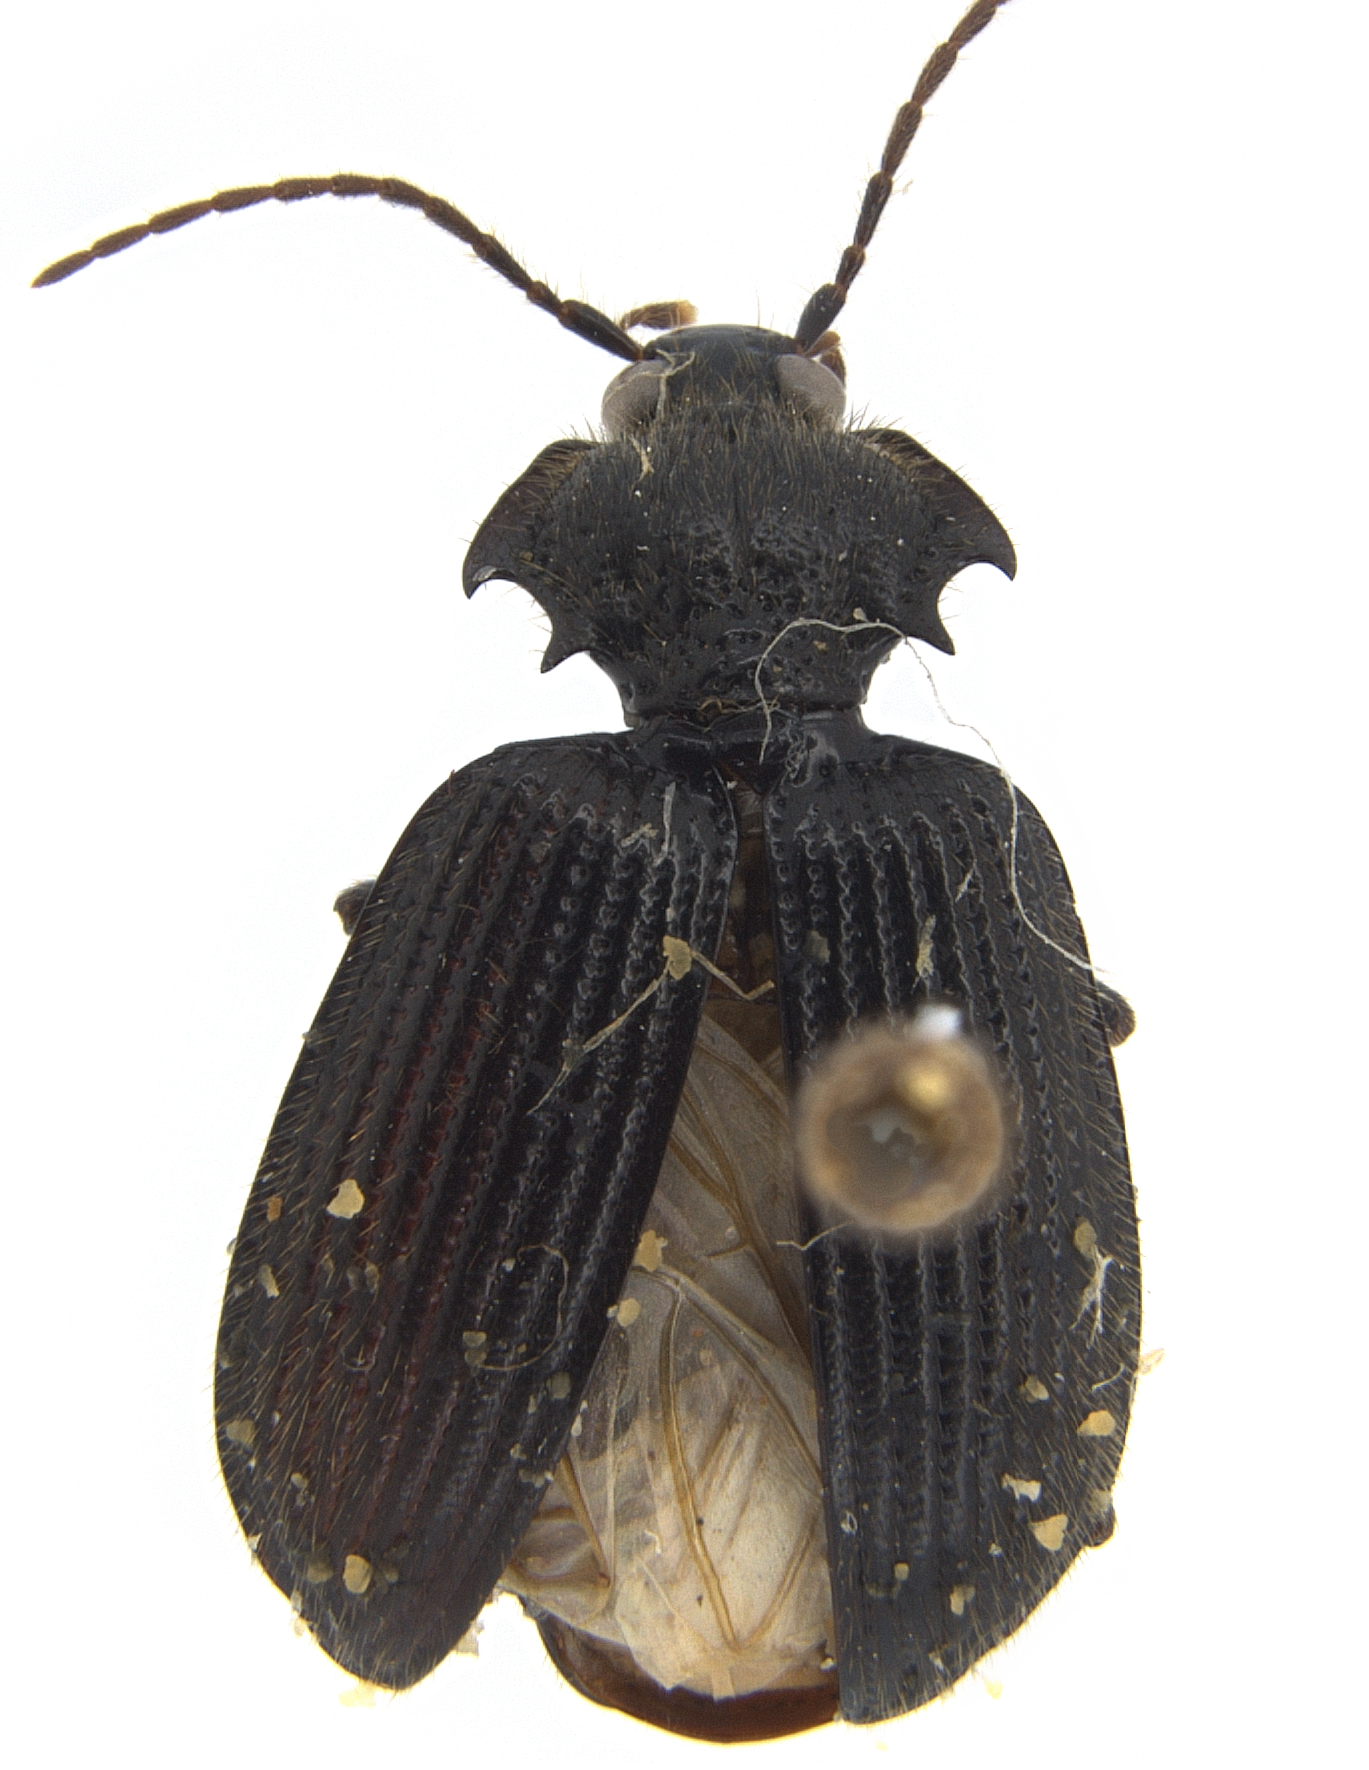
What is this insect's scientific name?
Coptia armata
